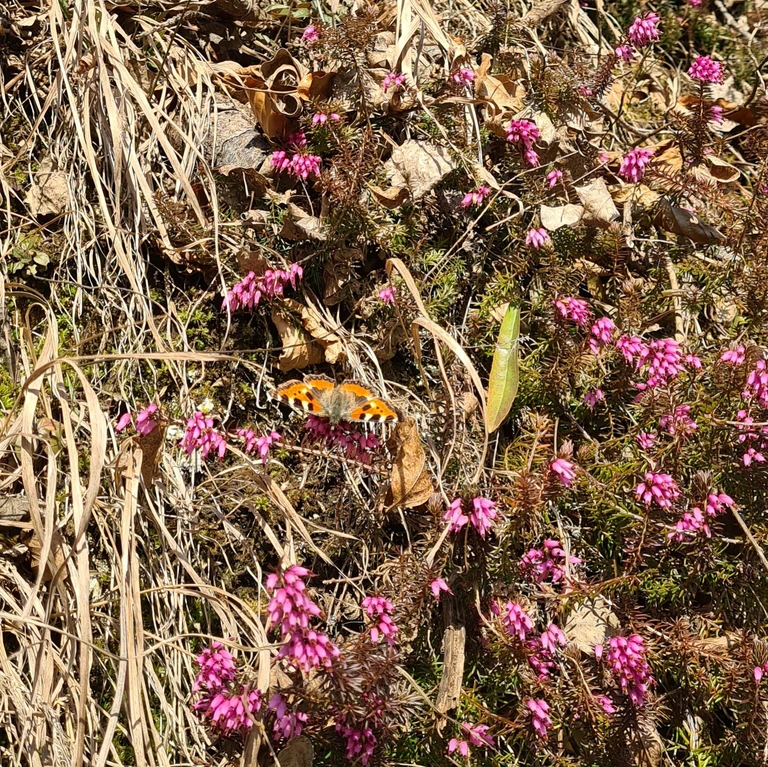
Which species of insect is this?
Aglais urticae
